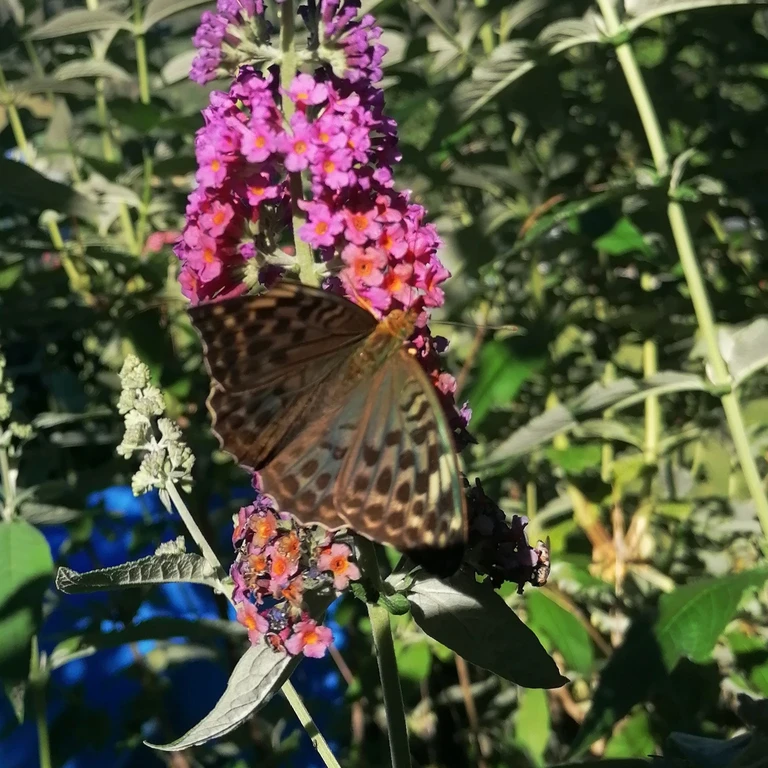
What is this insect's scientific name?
Argynnis paphia
